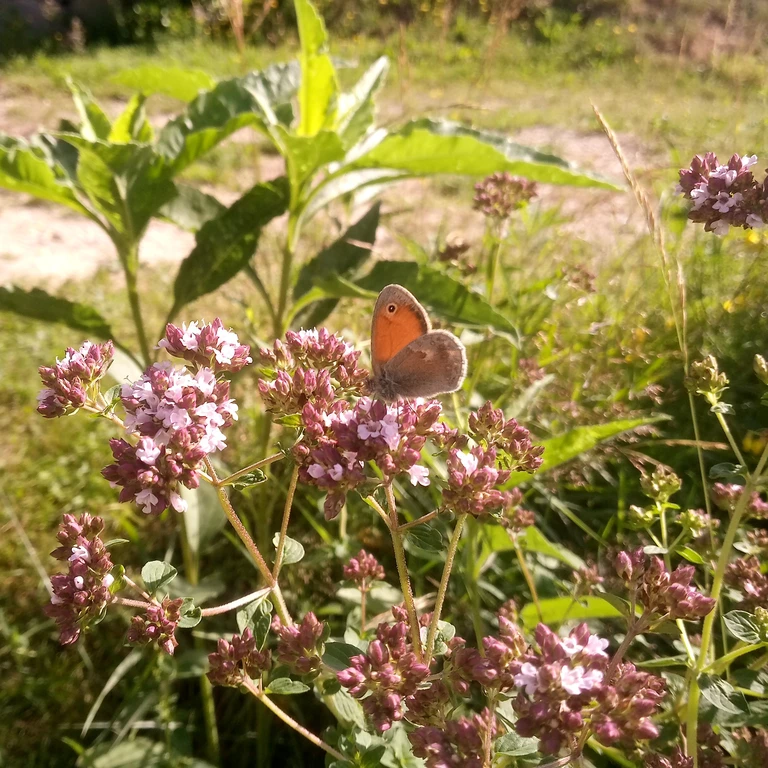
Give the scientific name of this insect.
Coenonympha pamphilus
